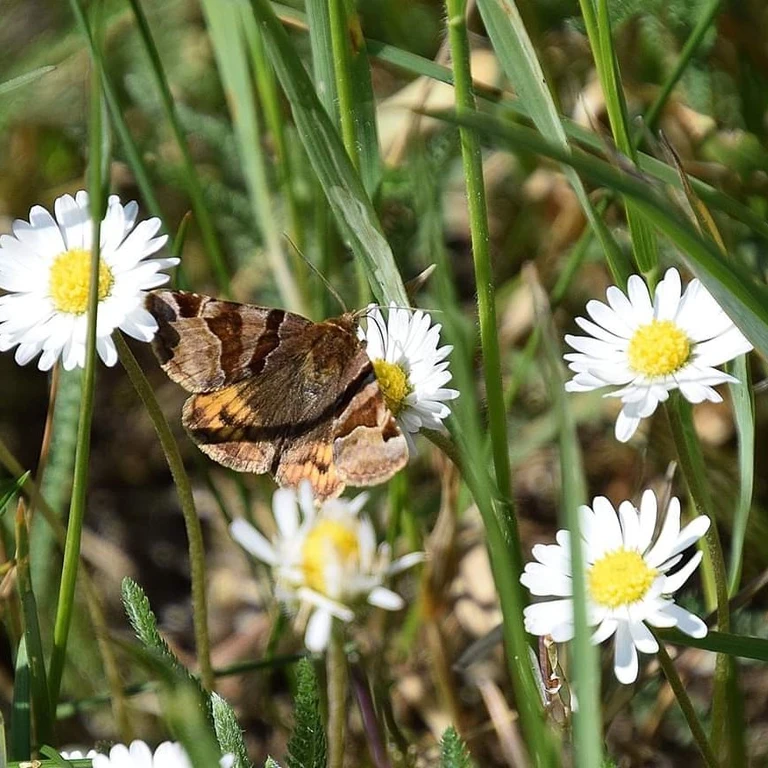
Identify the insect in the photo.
Euclidia glyphica
